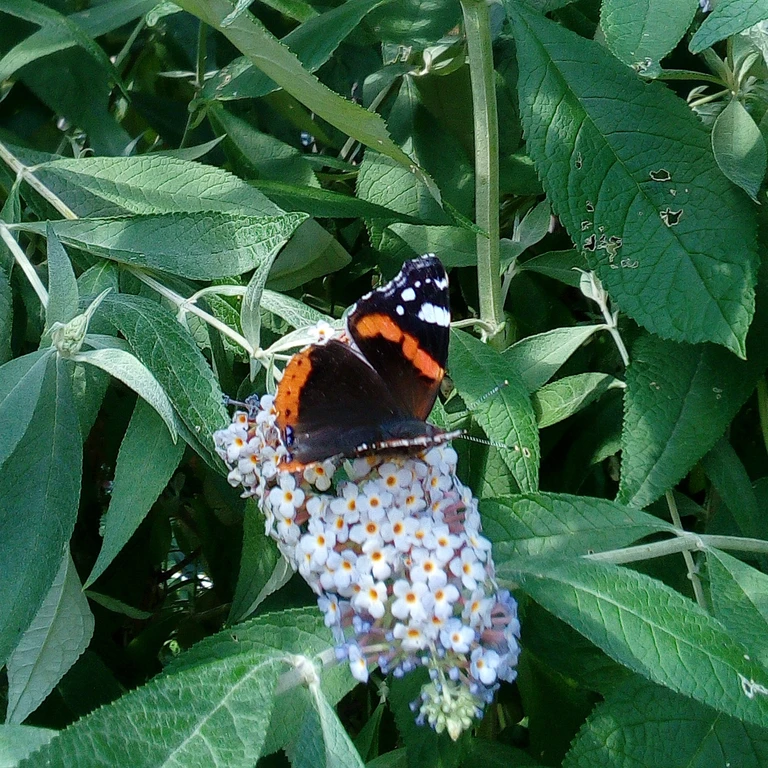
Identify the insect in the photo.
Vanessa atalanta
